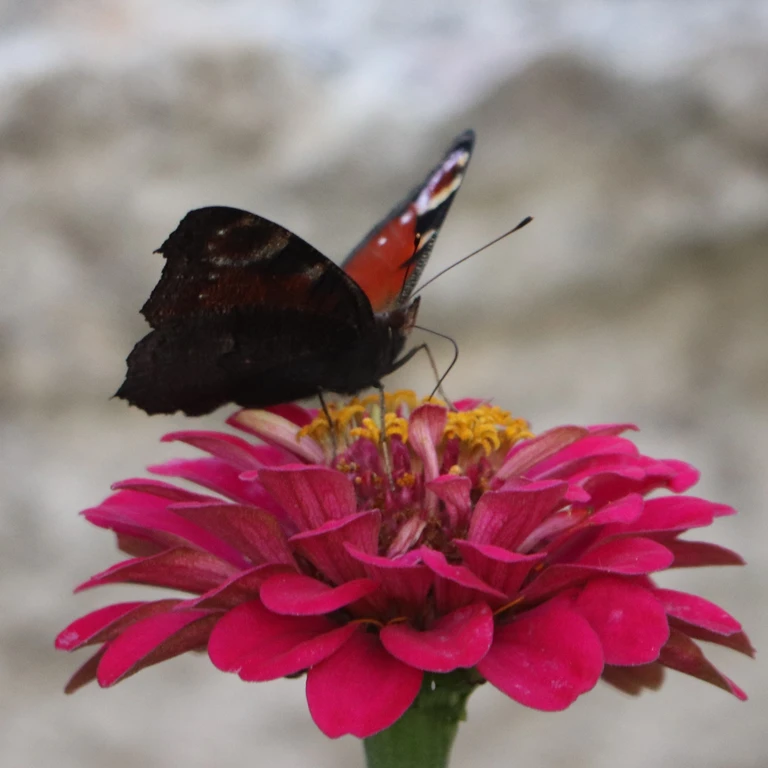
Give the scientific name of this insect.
Aglais io
